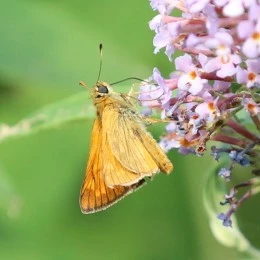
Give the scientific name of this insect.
Ochlodes sylvanus (also Ochlodes venata)
